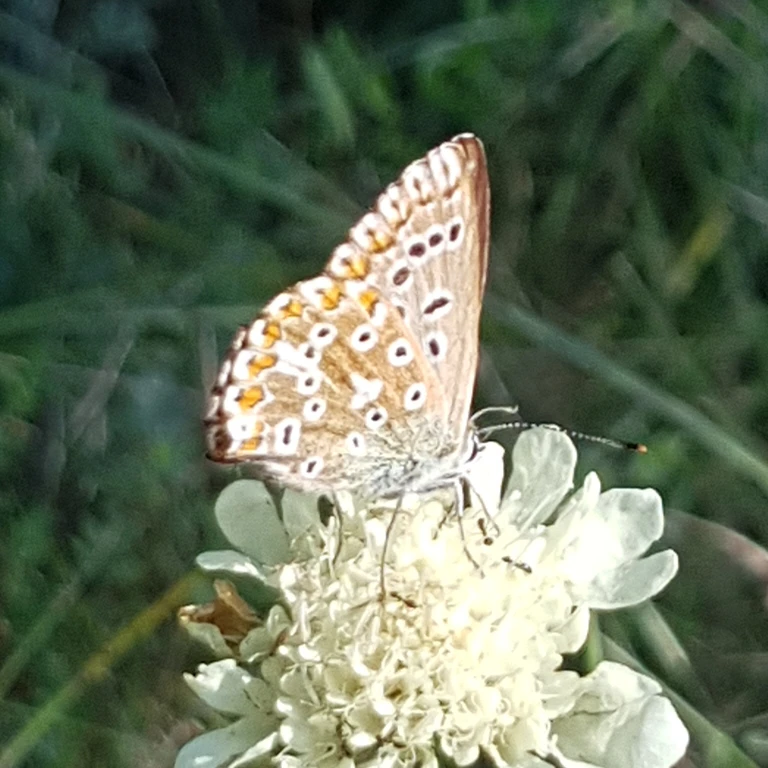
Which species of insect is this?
Lysandra coridon
